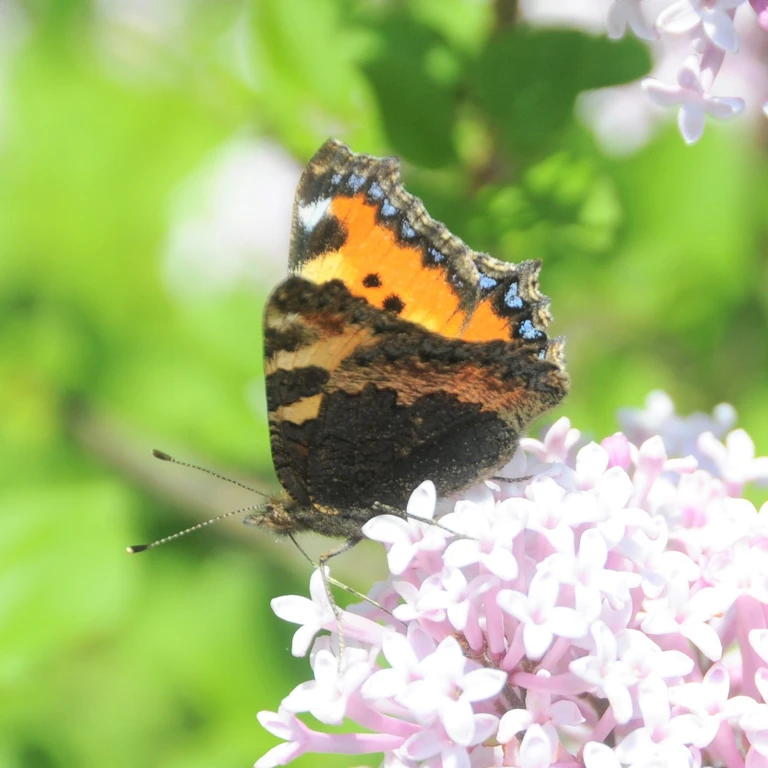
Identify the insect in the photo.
Aglais urticae
